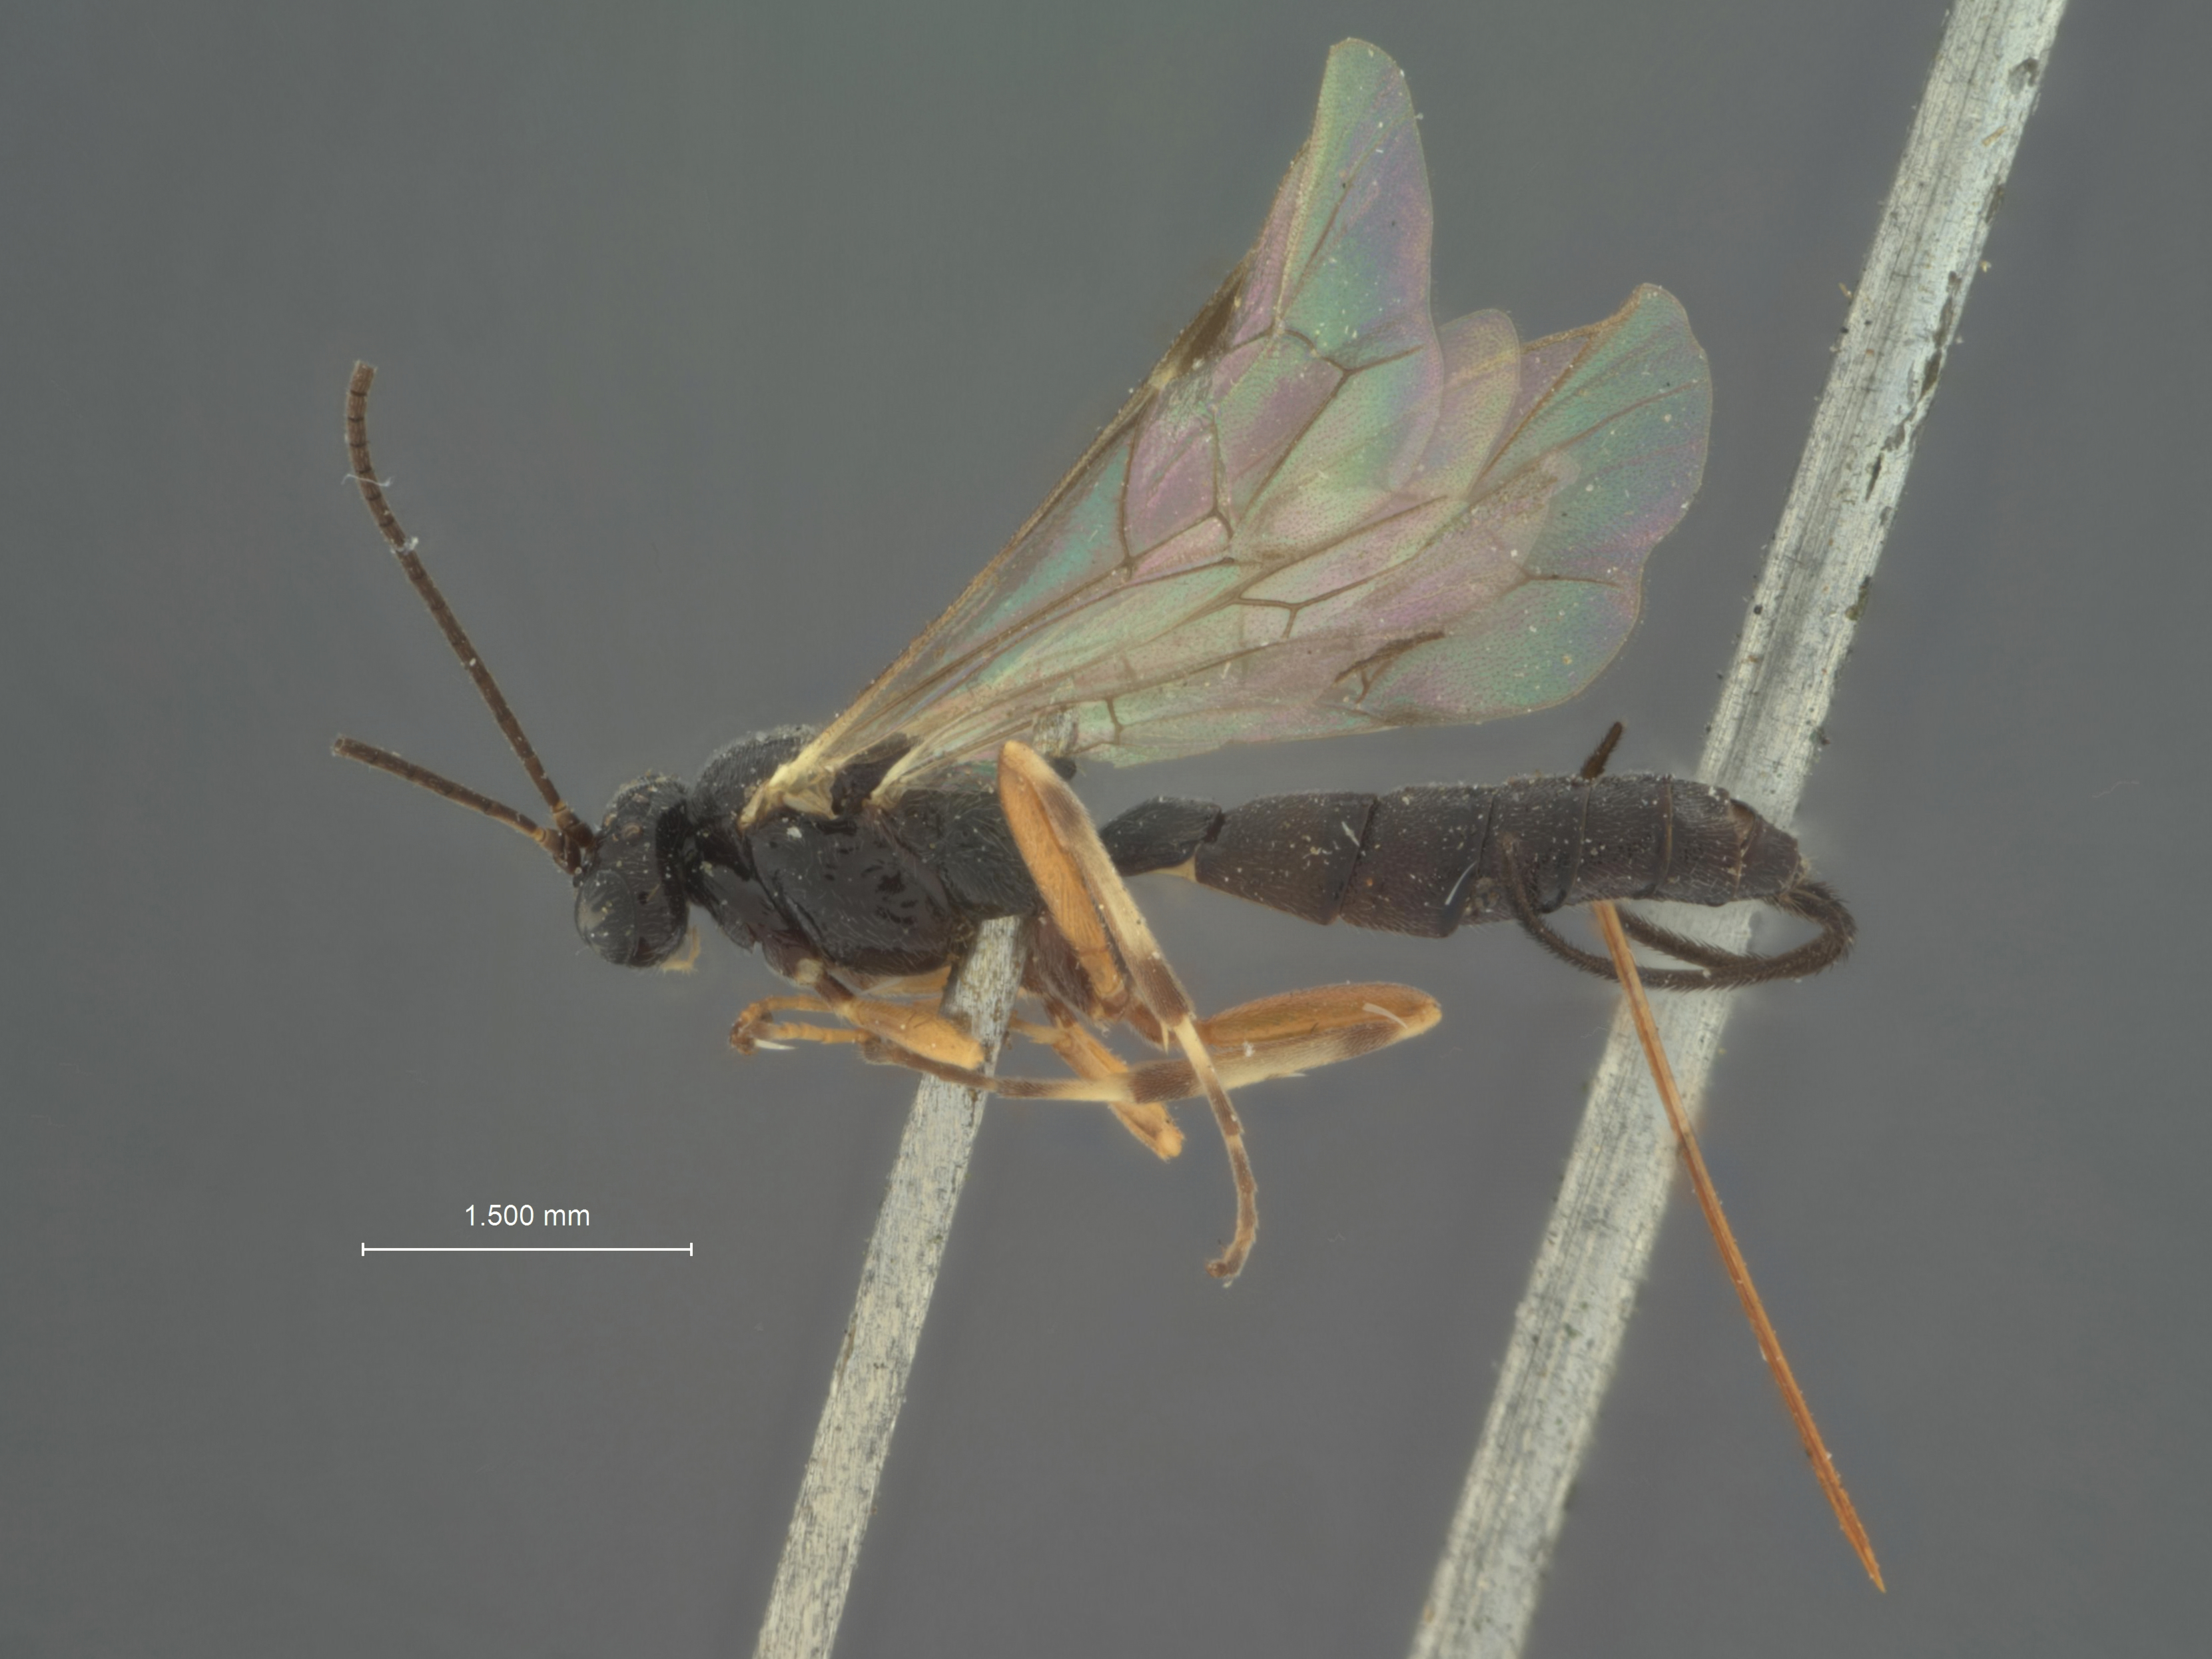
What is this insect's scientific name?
Epiurus atrocoxalis
